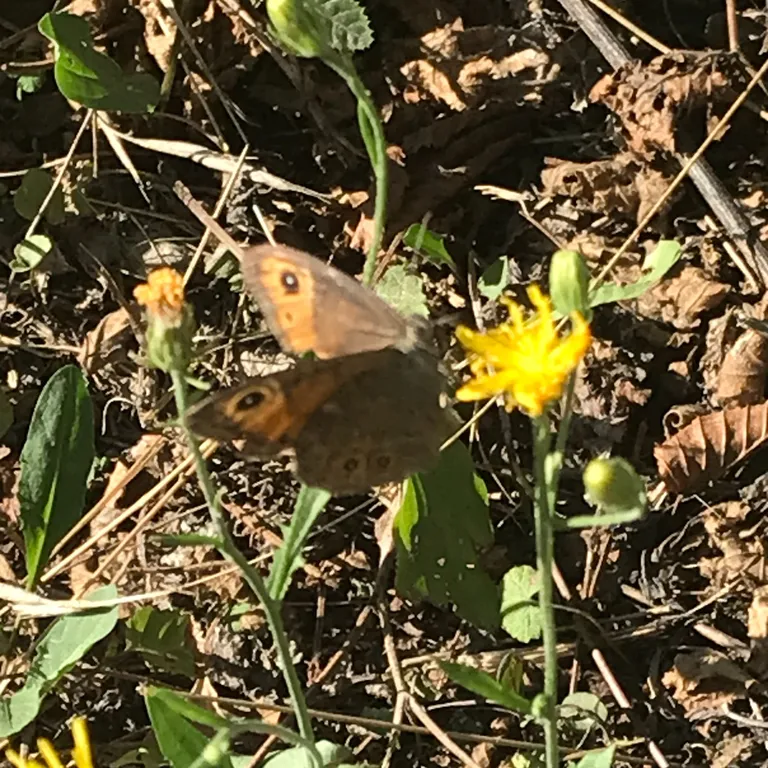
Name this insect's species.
Lasiommata maera (also Pararge maera)
